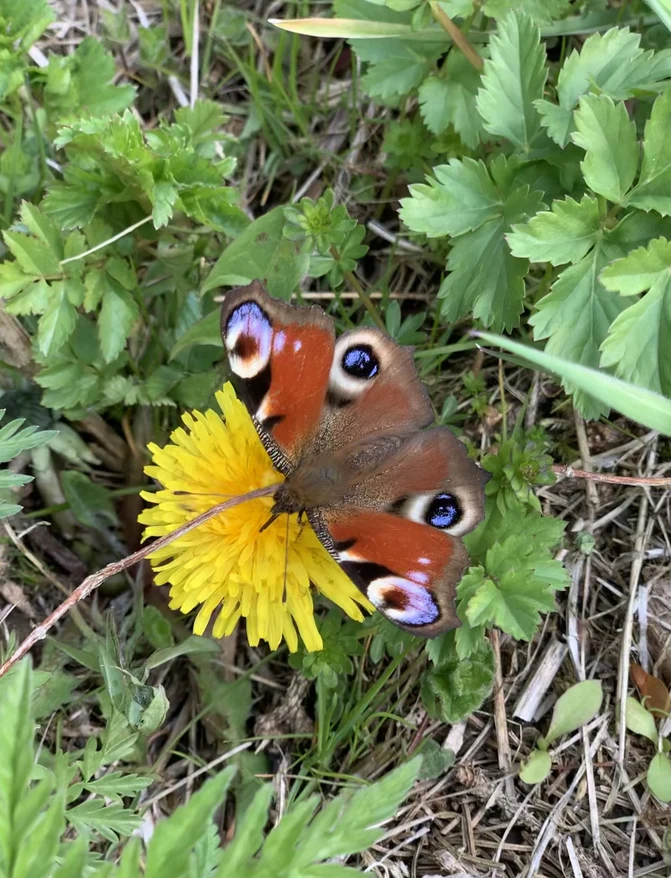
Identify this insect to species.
Aglais io
